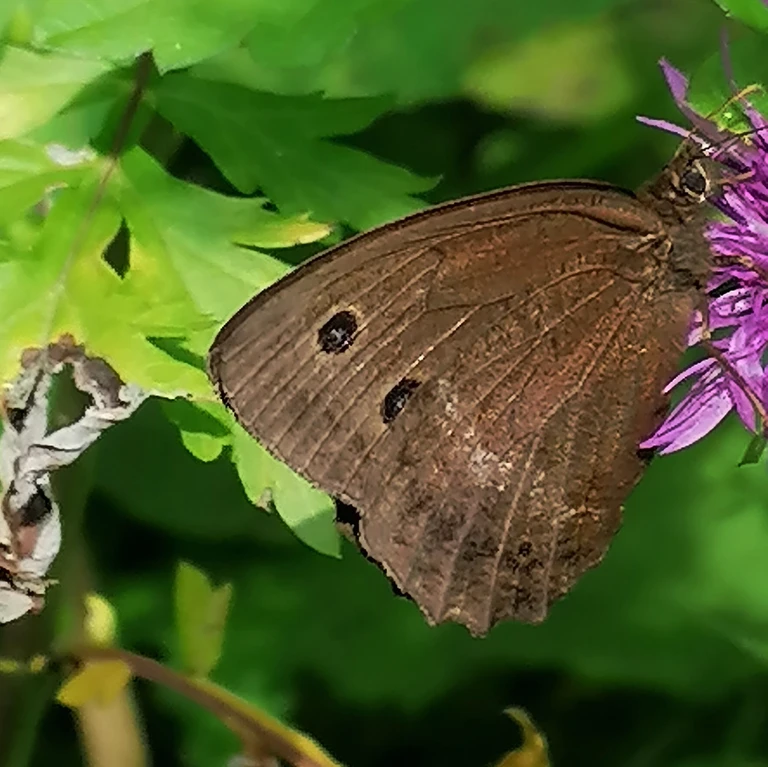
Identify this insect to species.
Minois dryas
